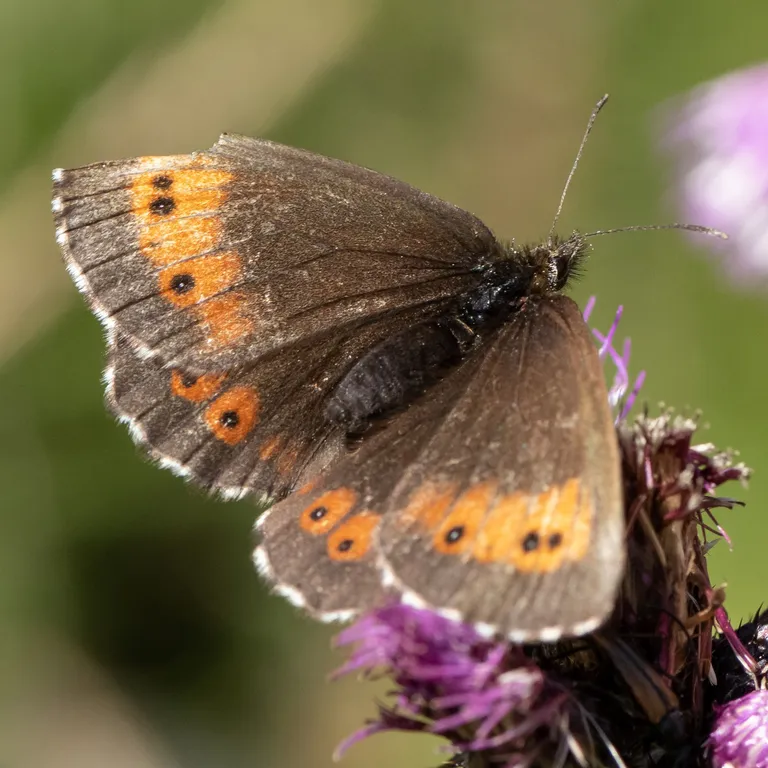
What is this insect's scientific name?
Erebia euryale
